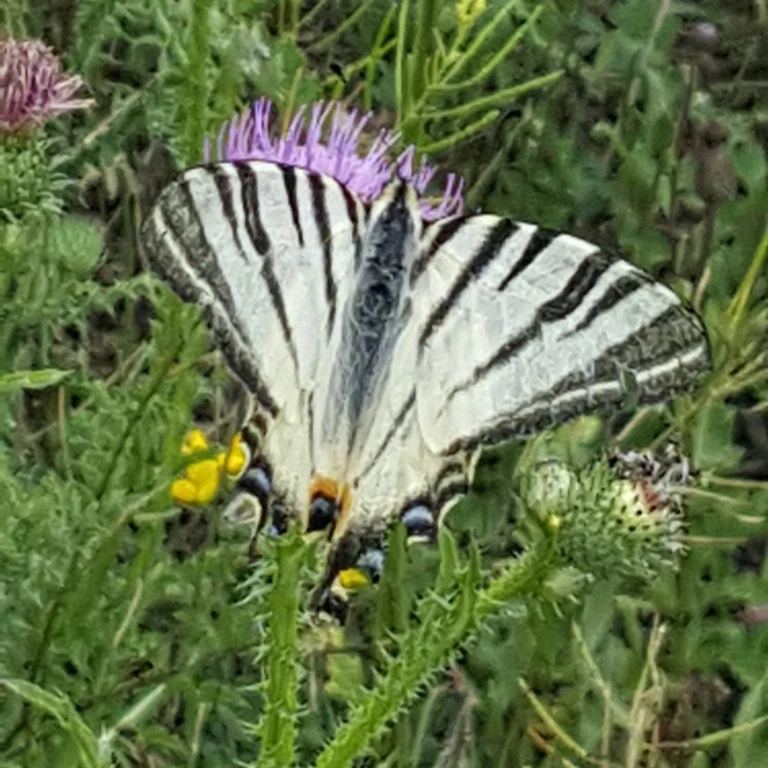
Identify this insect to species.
Iphiclides podalirius
